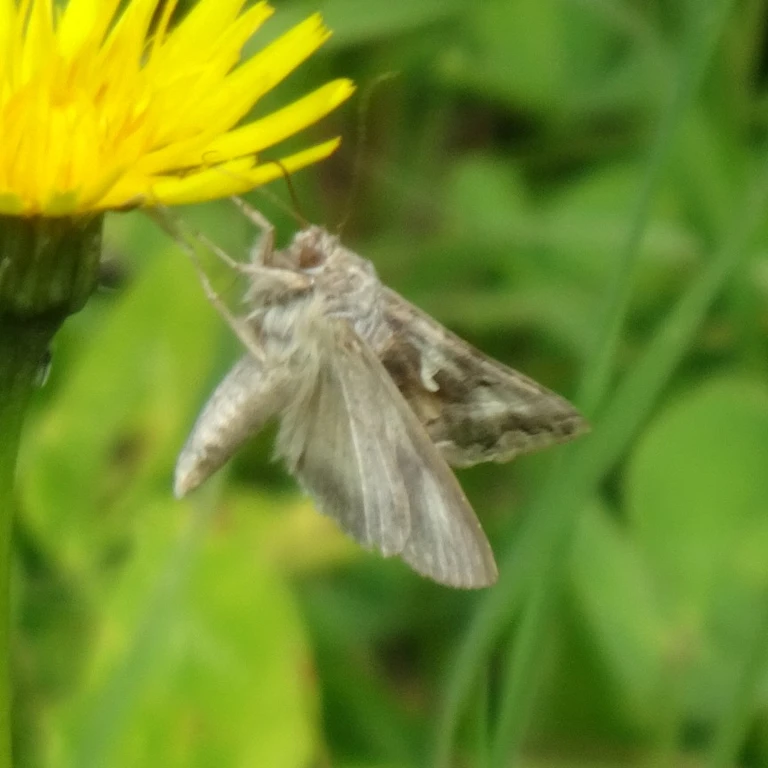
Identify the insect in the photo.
Autographa gamma
